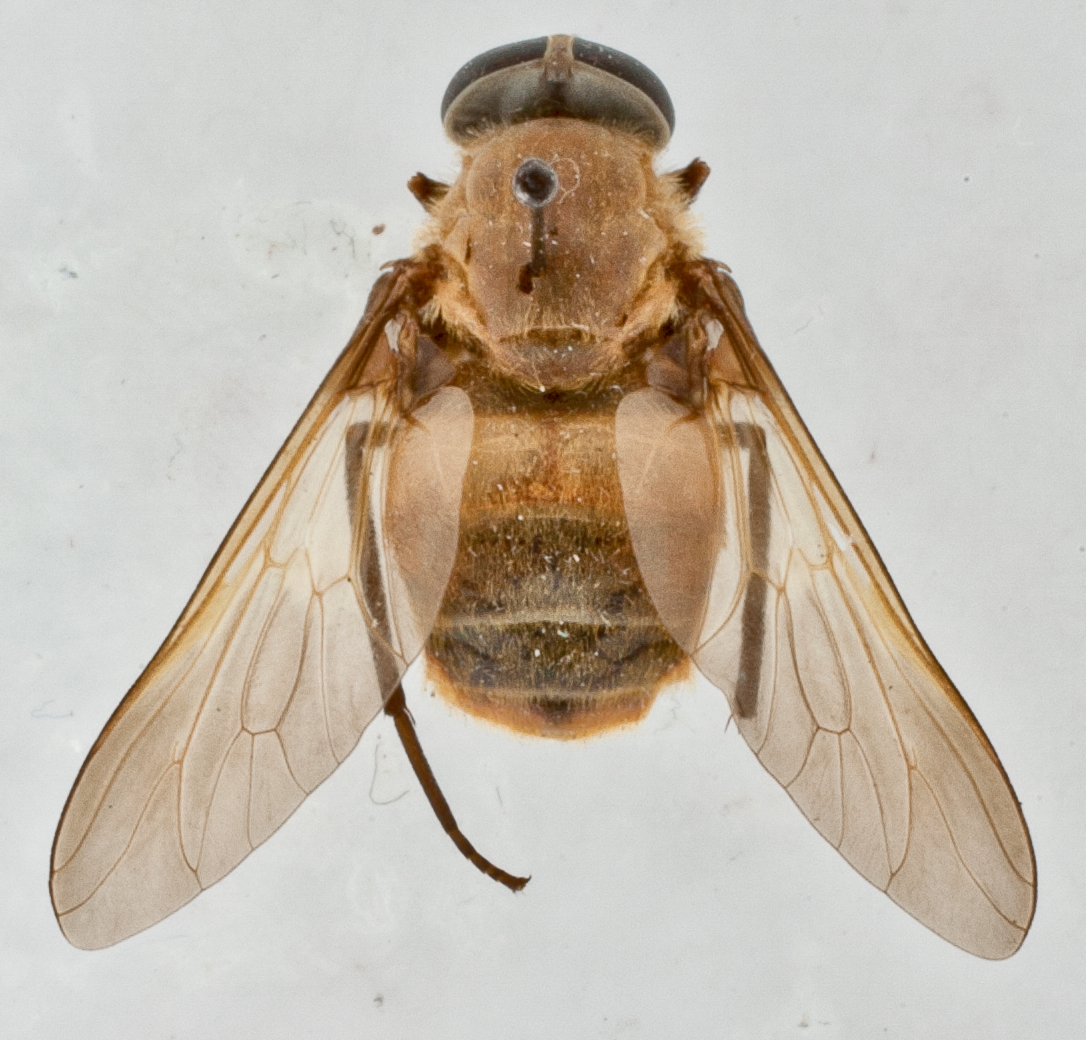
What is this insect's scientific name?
Pangonia melanopus (also Esenbeckia melanopa)
